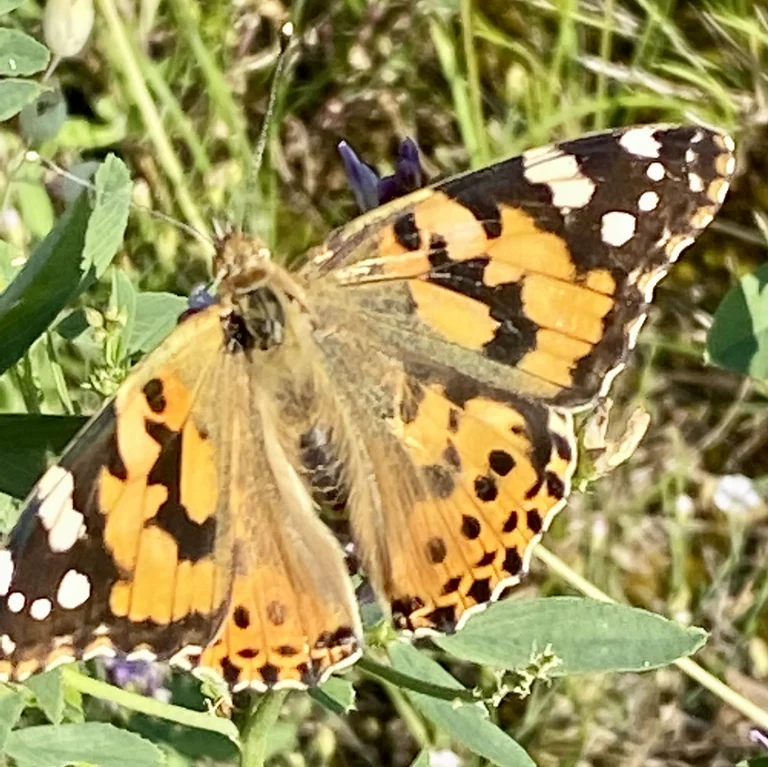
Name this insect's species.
Vanessa cardui
